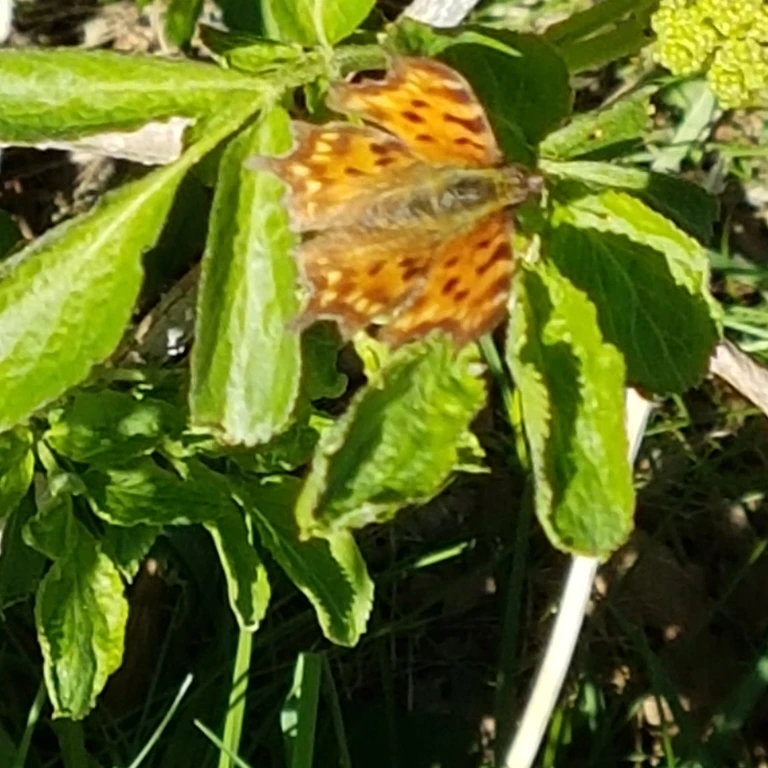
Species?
Polygonia c-album
